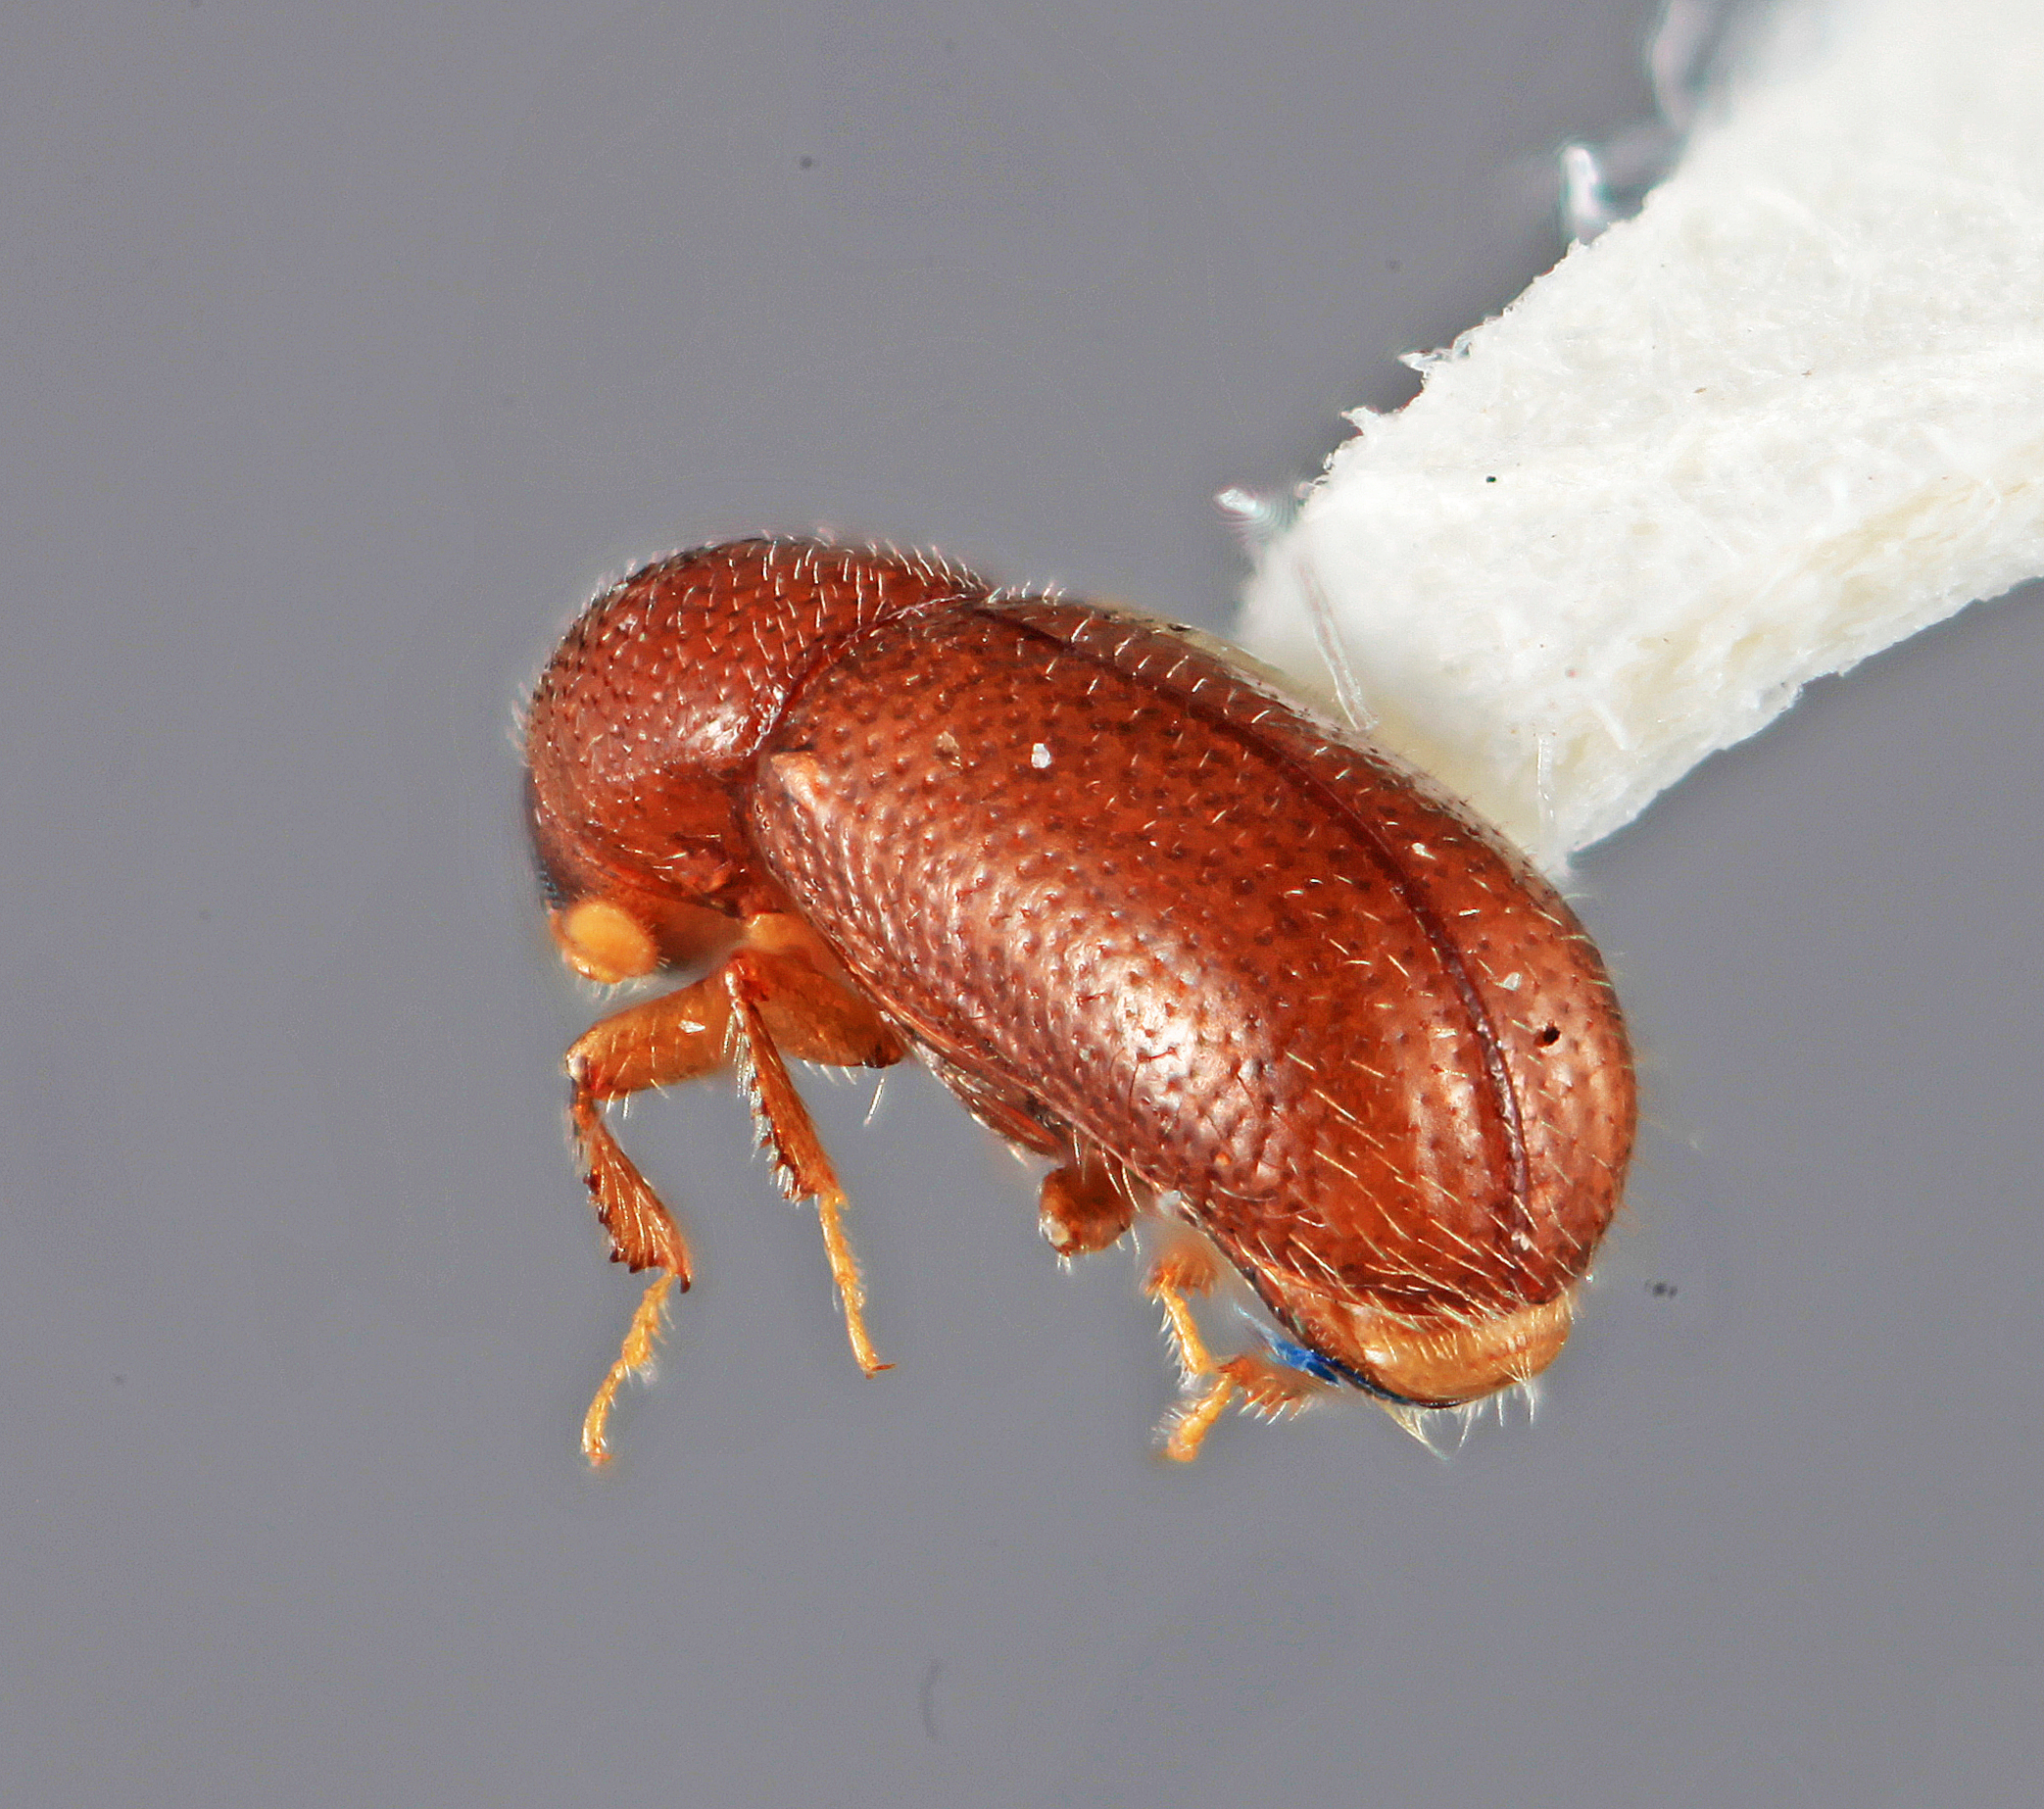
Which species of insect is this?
Lymantor alaskanus
